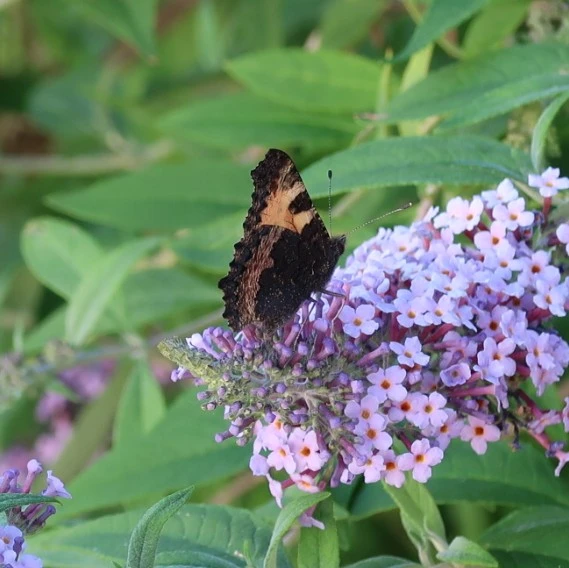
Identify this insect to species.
Aglais urticae
